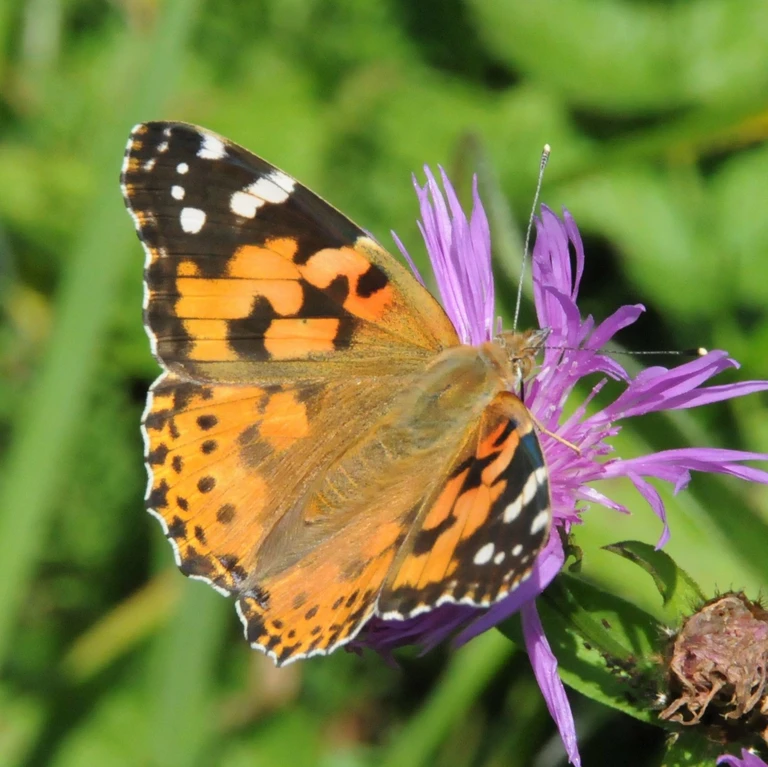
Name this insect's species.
Vanessa cardui
